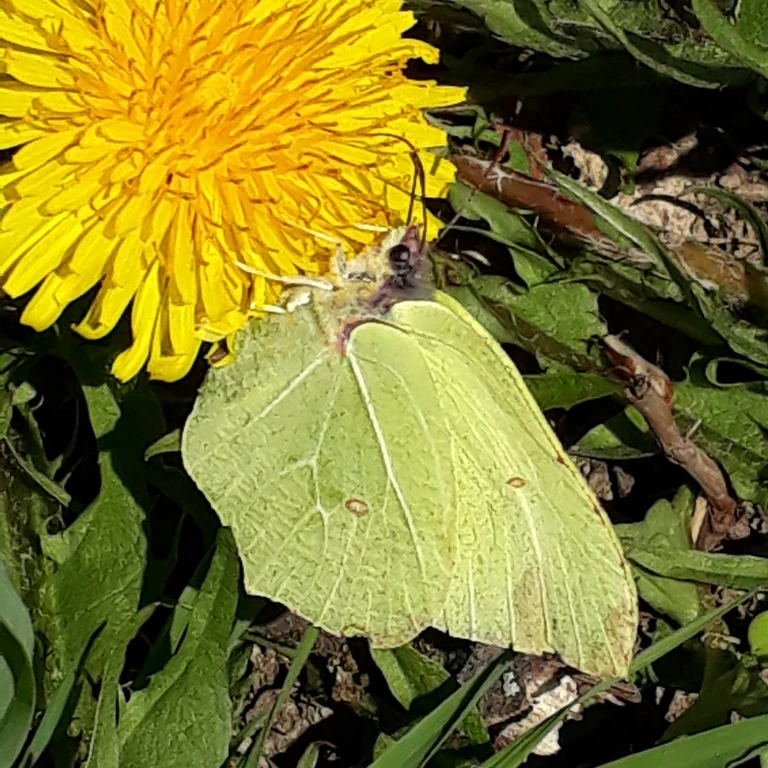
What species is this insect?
Gonepteryx rhamni
